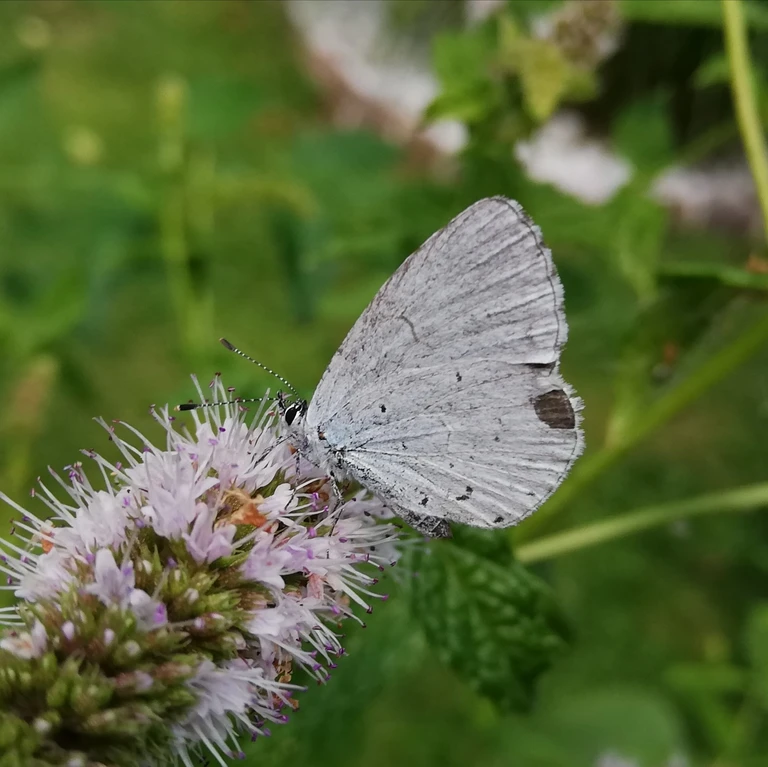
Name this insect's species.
Celastrina argiolus
